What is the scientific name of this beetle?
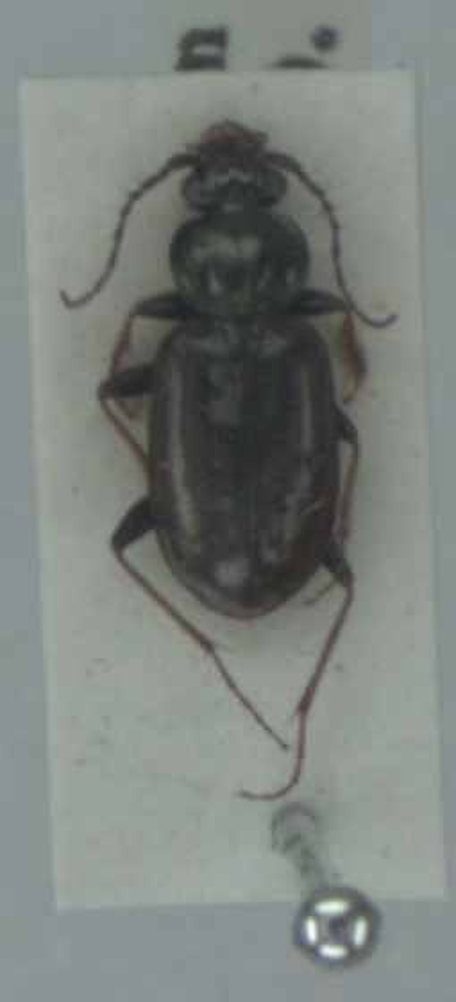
Loricera pilicornis
